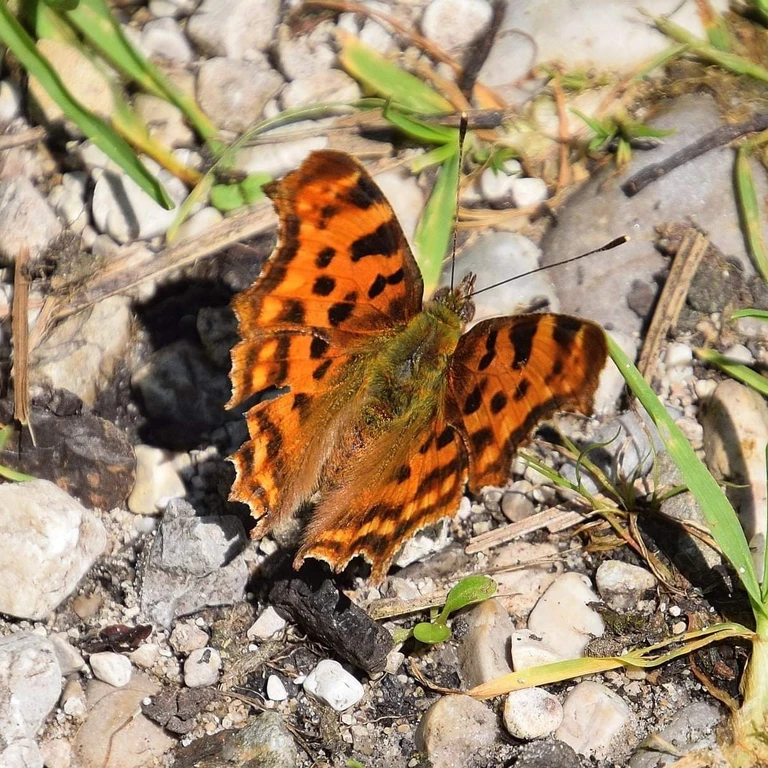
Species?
Polygonia c-album
